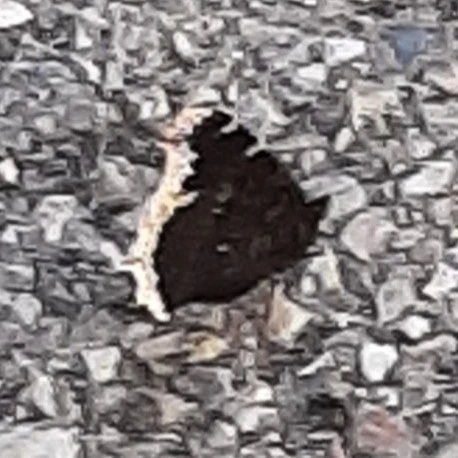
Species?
Nymphalis antiopa
